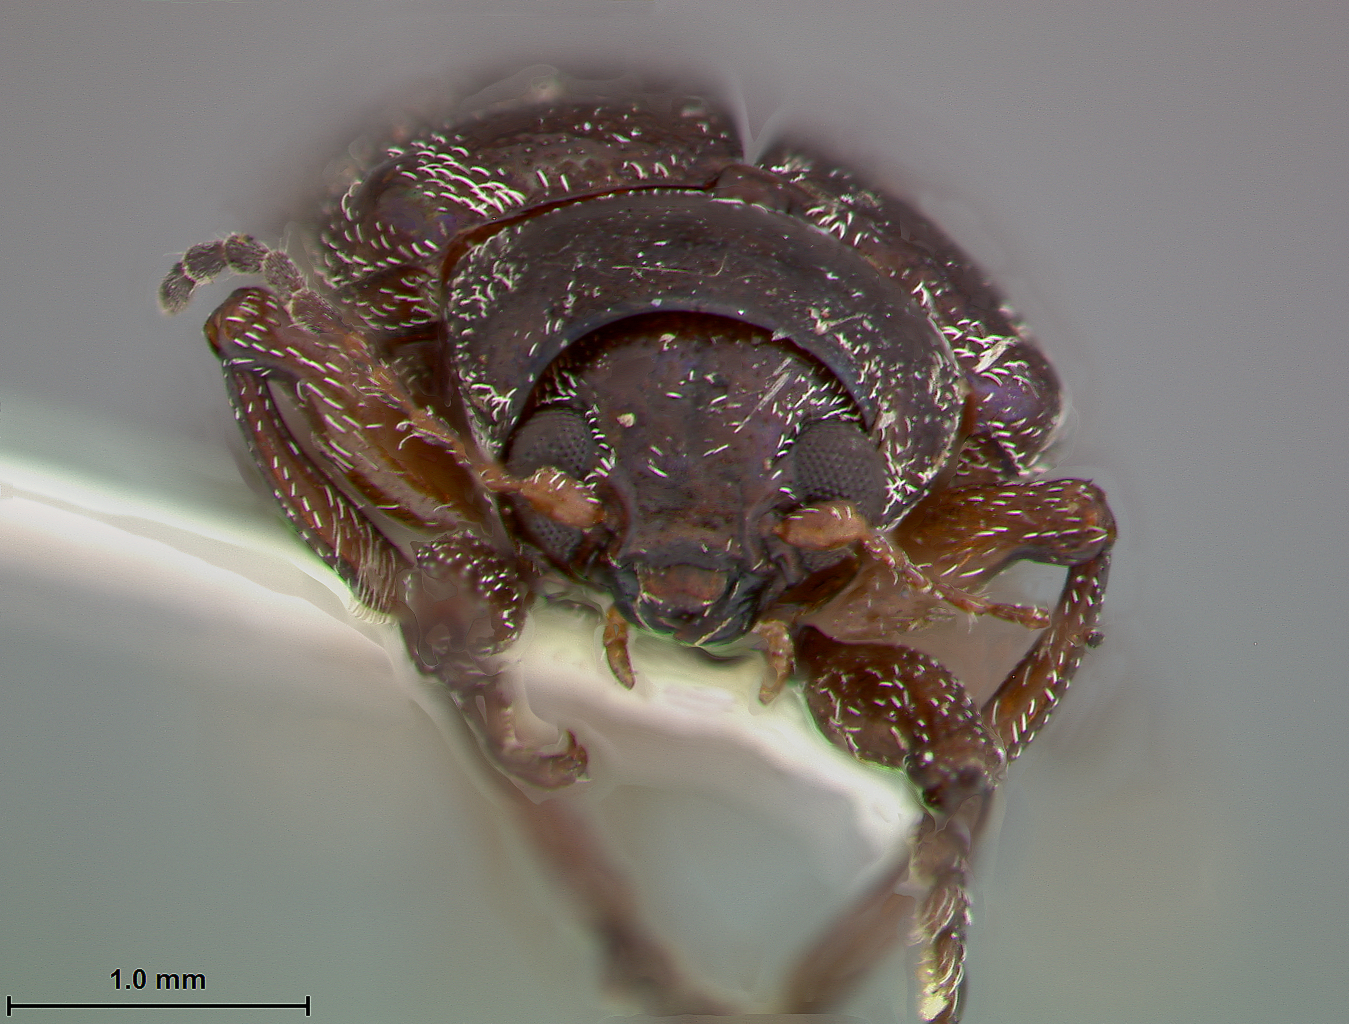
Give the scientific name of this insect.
Chalcosicya grandis
